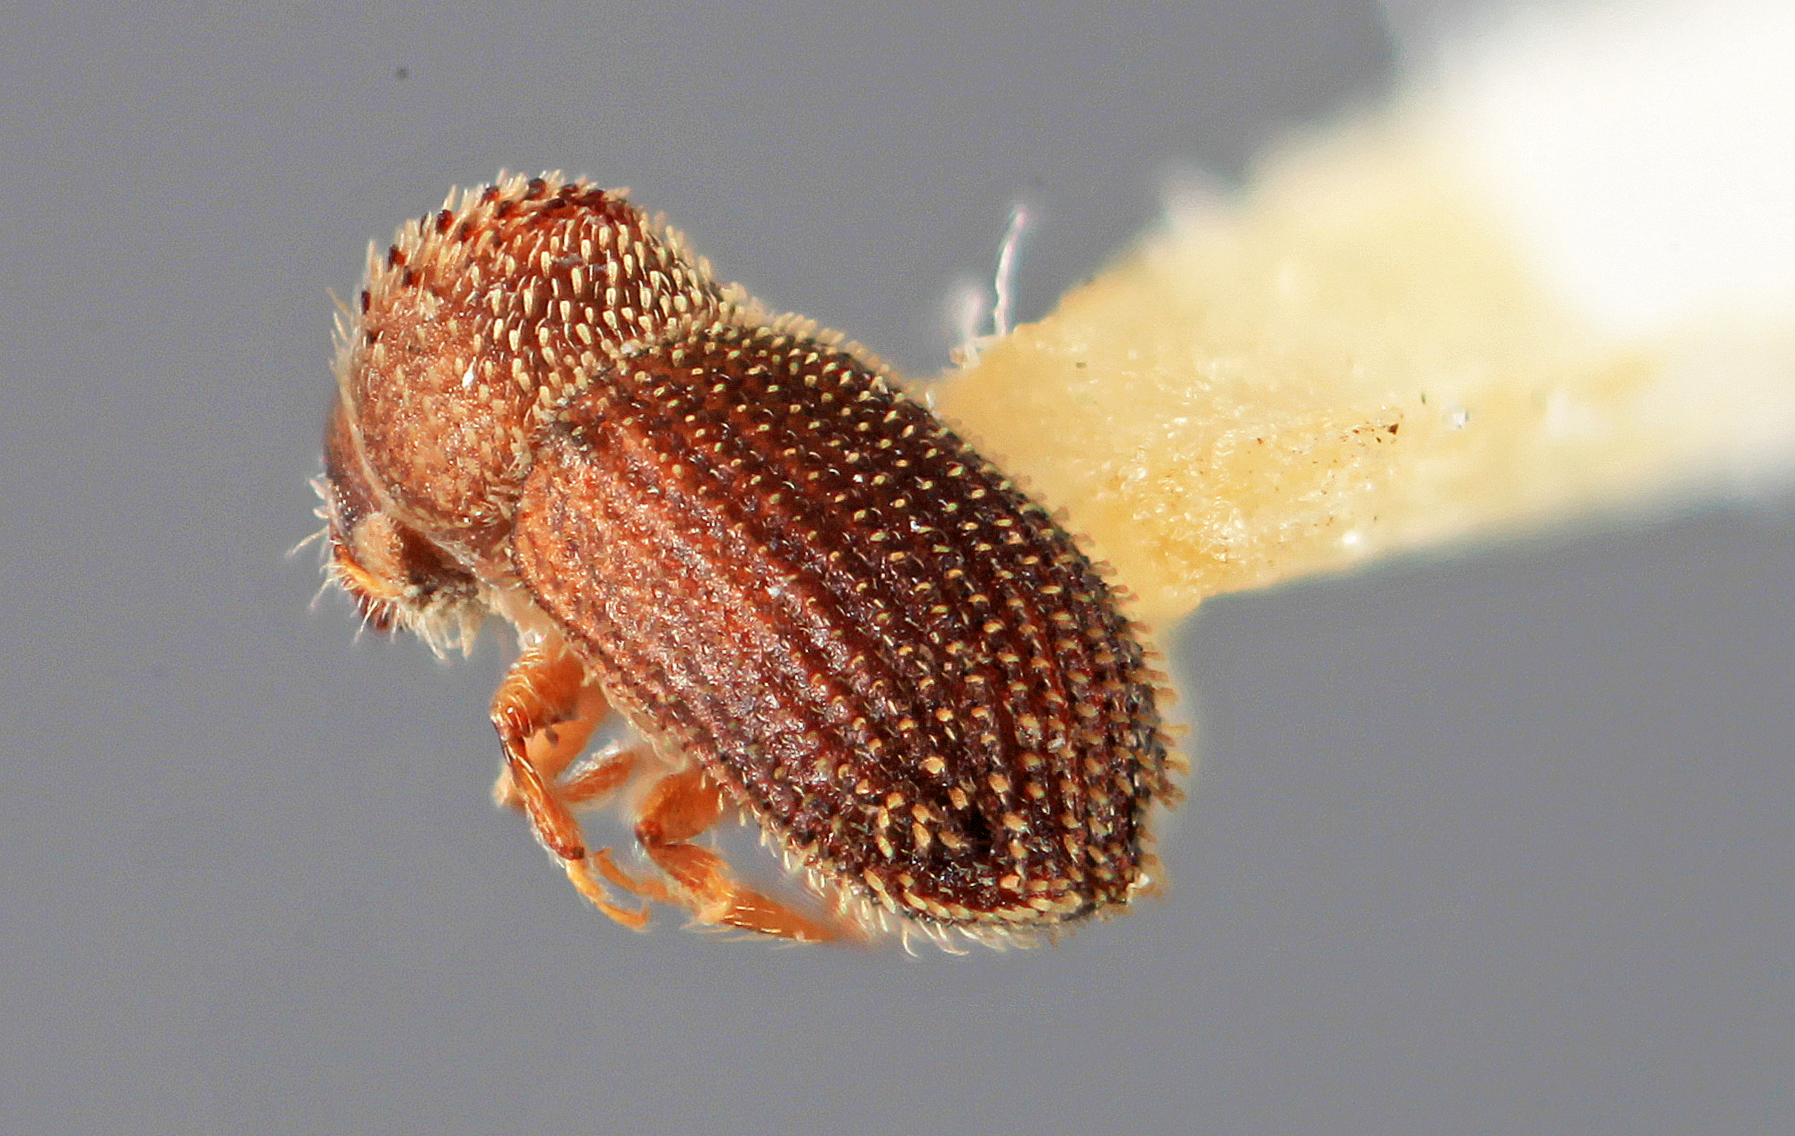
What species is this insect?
Hypothenemus solocis
